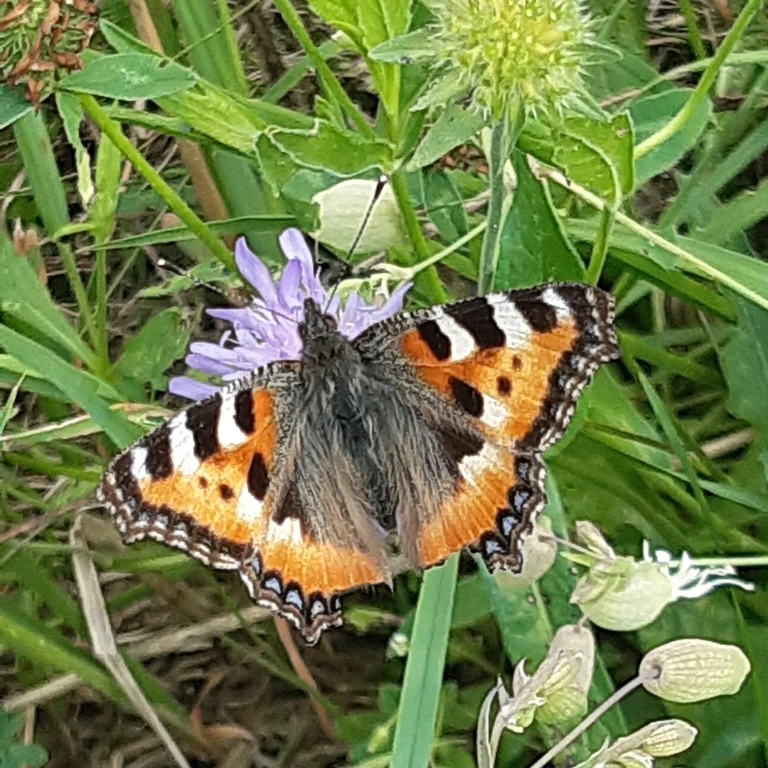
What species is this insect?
Aglais urticae
